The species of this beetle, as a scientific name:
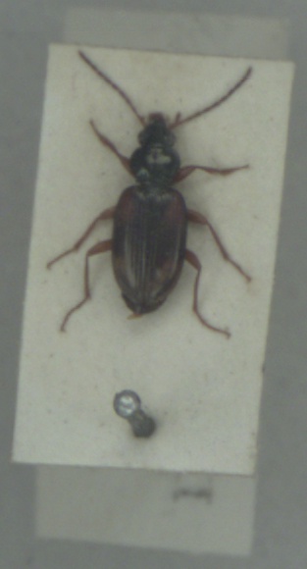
Bembidion tetracolum
